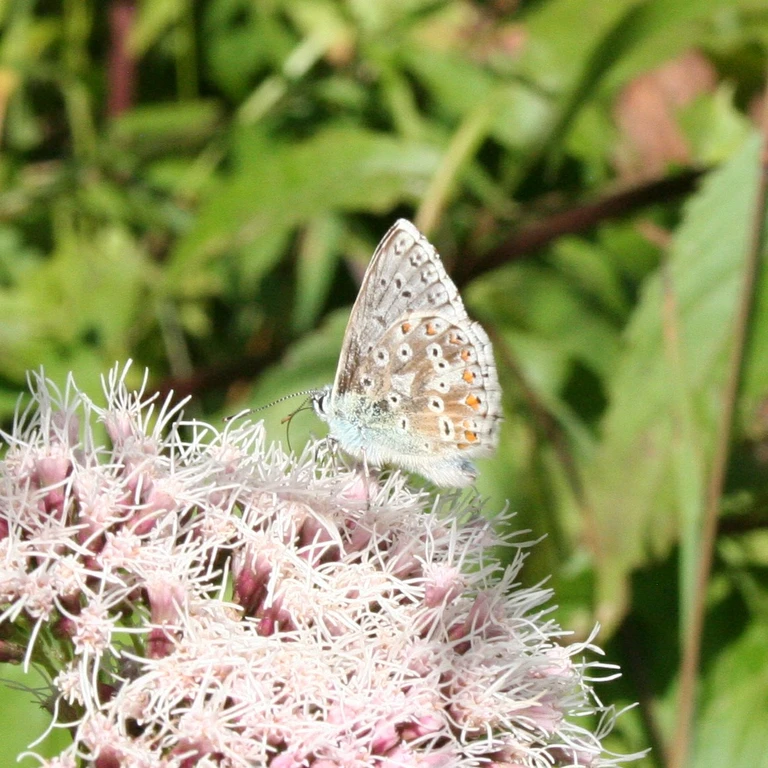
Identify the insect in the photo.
Lysandra coridon
